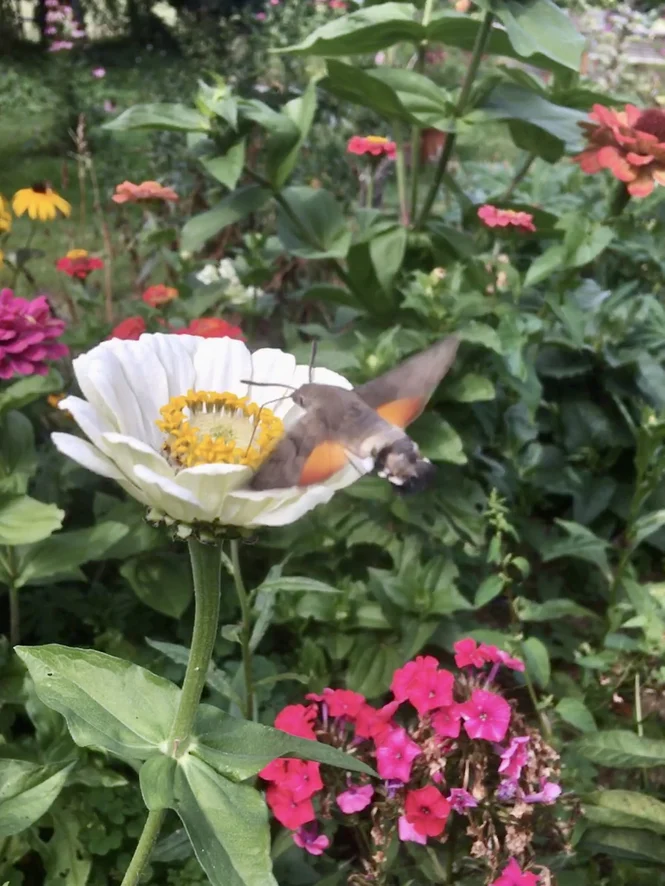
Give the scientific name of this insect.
Macroglossum stellatarum
